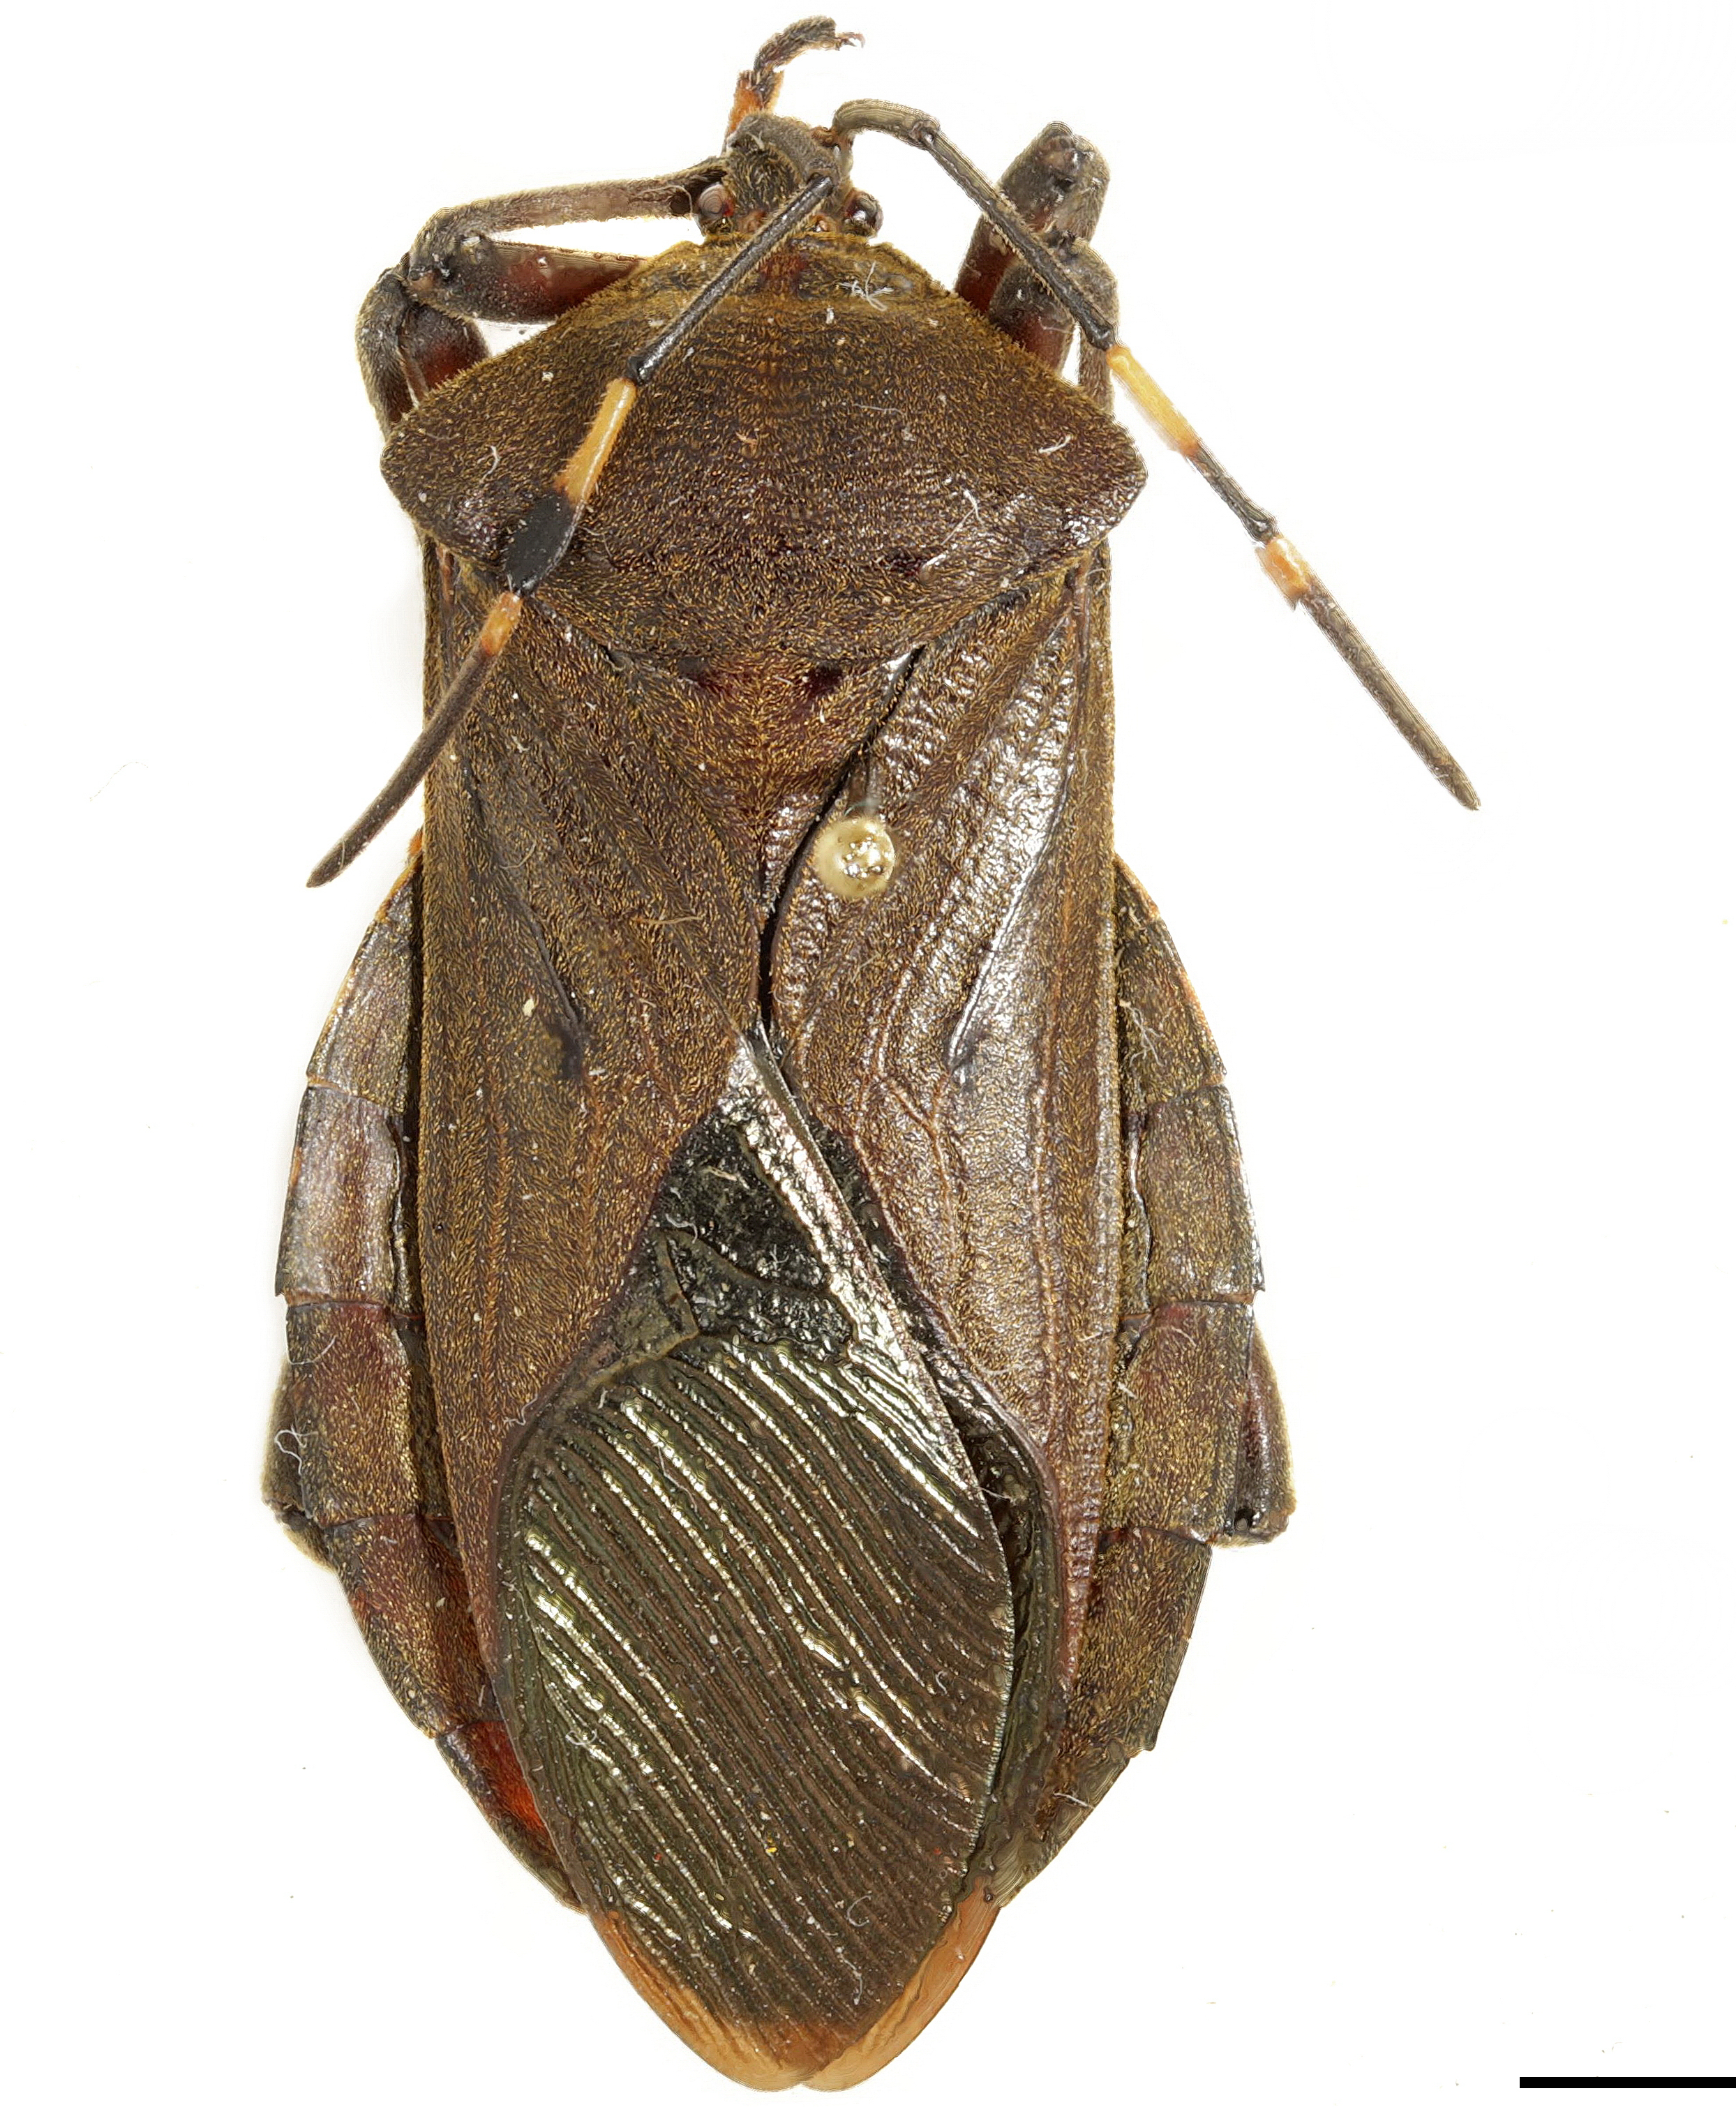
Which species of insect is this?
Pachylis laticornis
